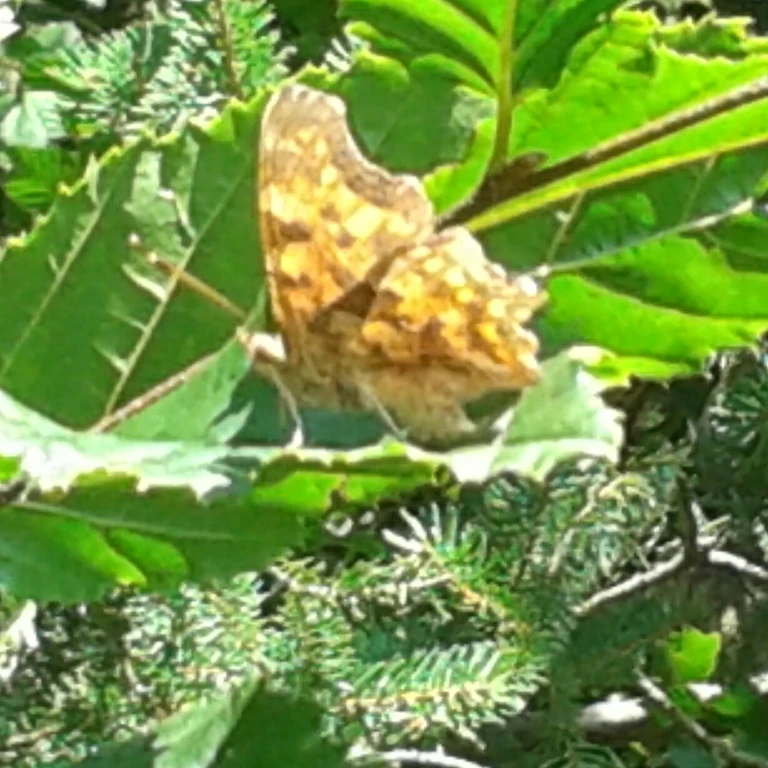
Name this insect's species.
Polygonia c-album
